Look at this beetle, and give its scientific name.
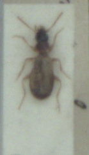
Philorhizus notatus
